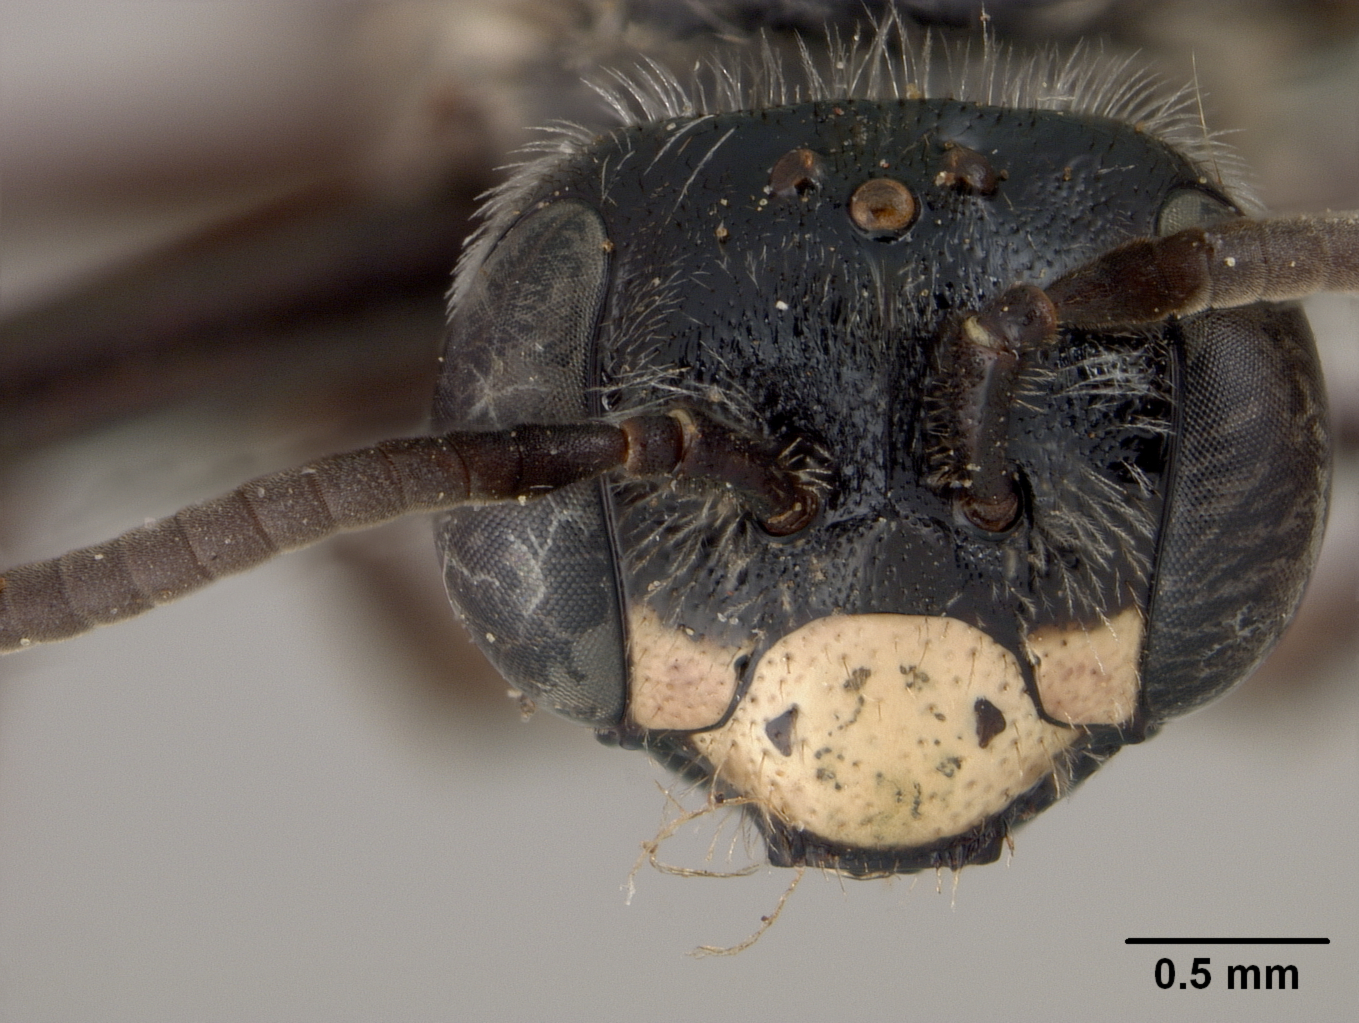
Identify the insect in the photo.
Andrena vidalesi
